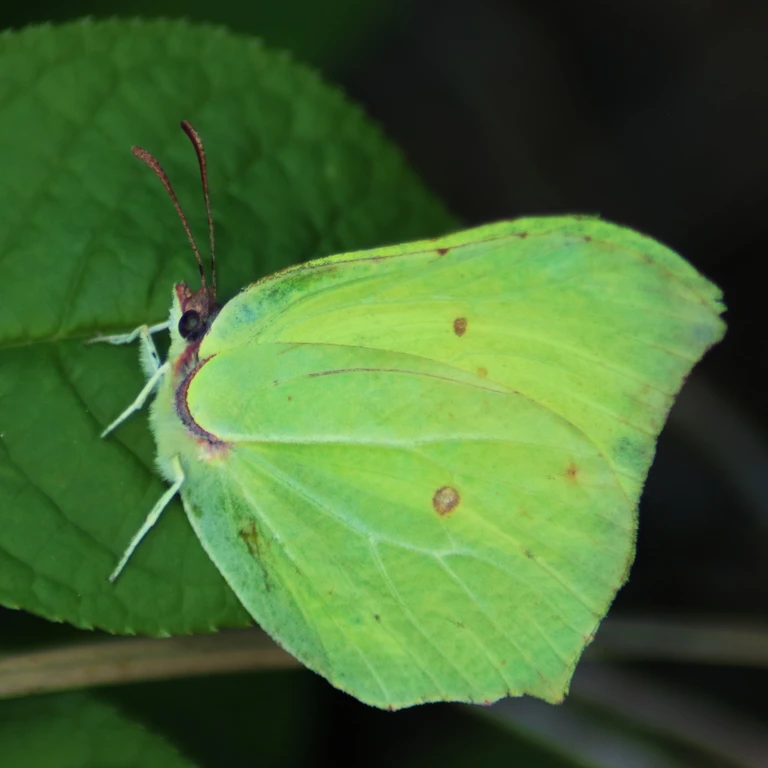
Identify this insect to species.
Gonepteryx rhamni
